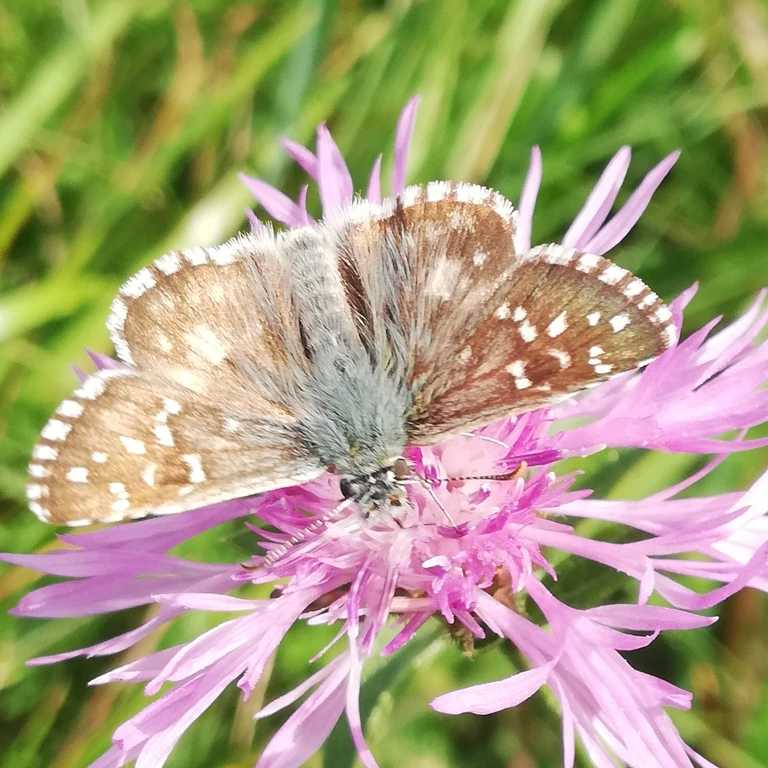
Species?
Pyrgus armoricanus
